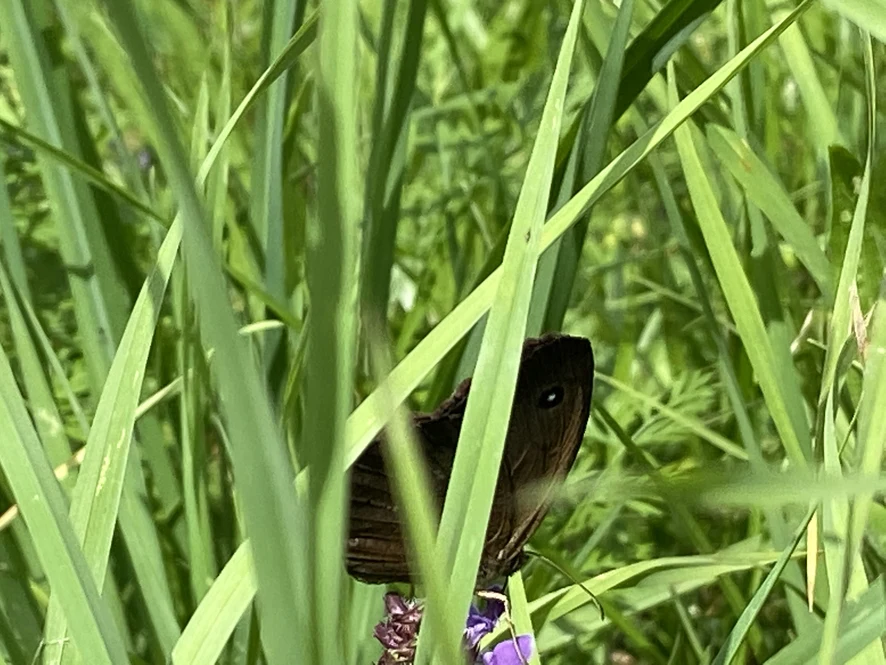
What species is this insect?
Minois dryas
